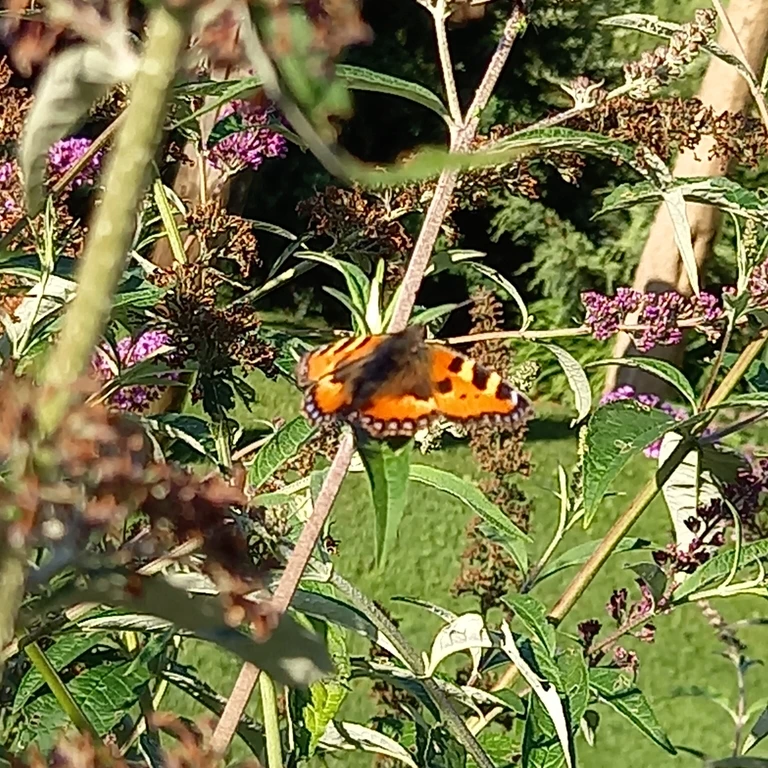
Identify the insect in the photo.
Aglais urticae
